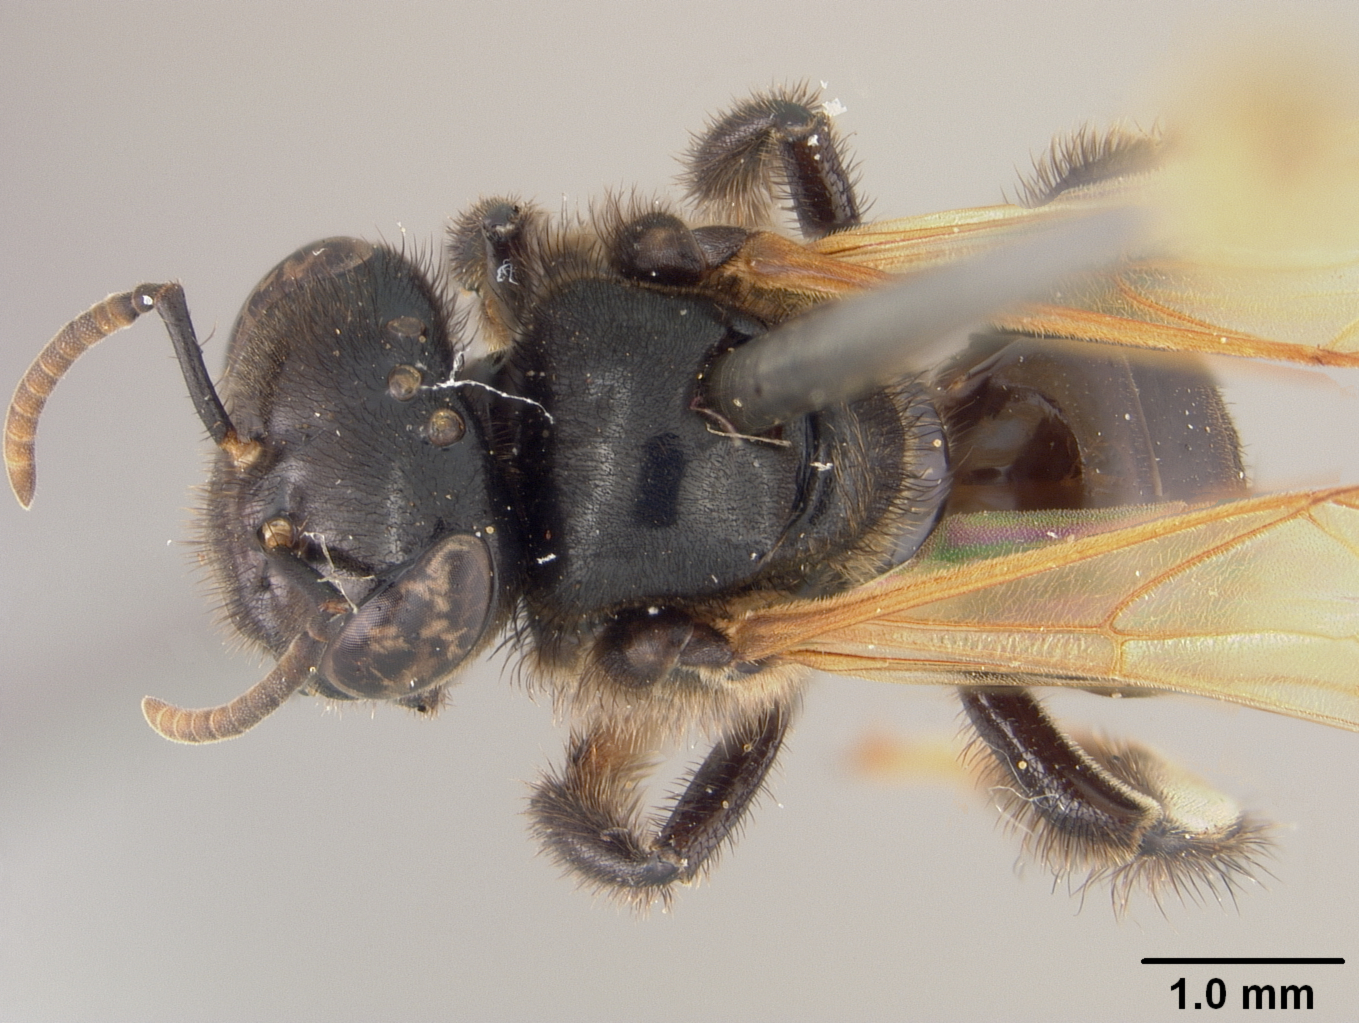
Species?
Meliwillea bivea
